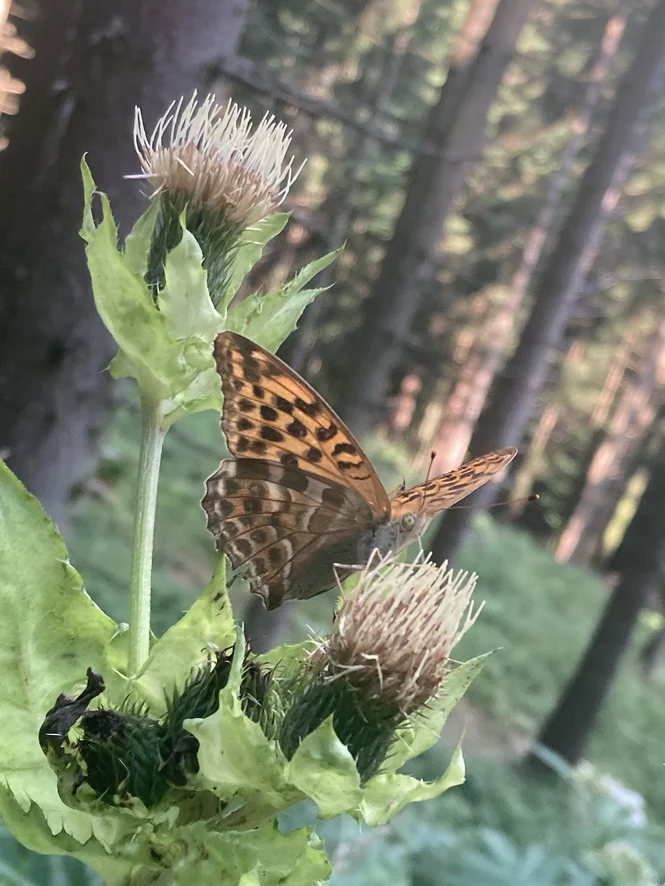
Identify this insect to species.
Argynnis paphia
